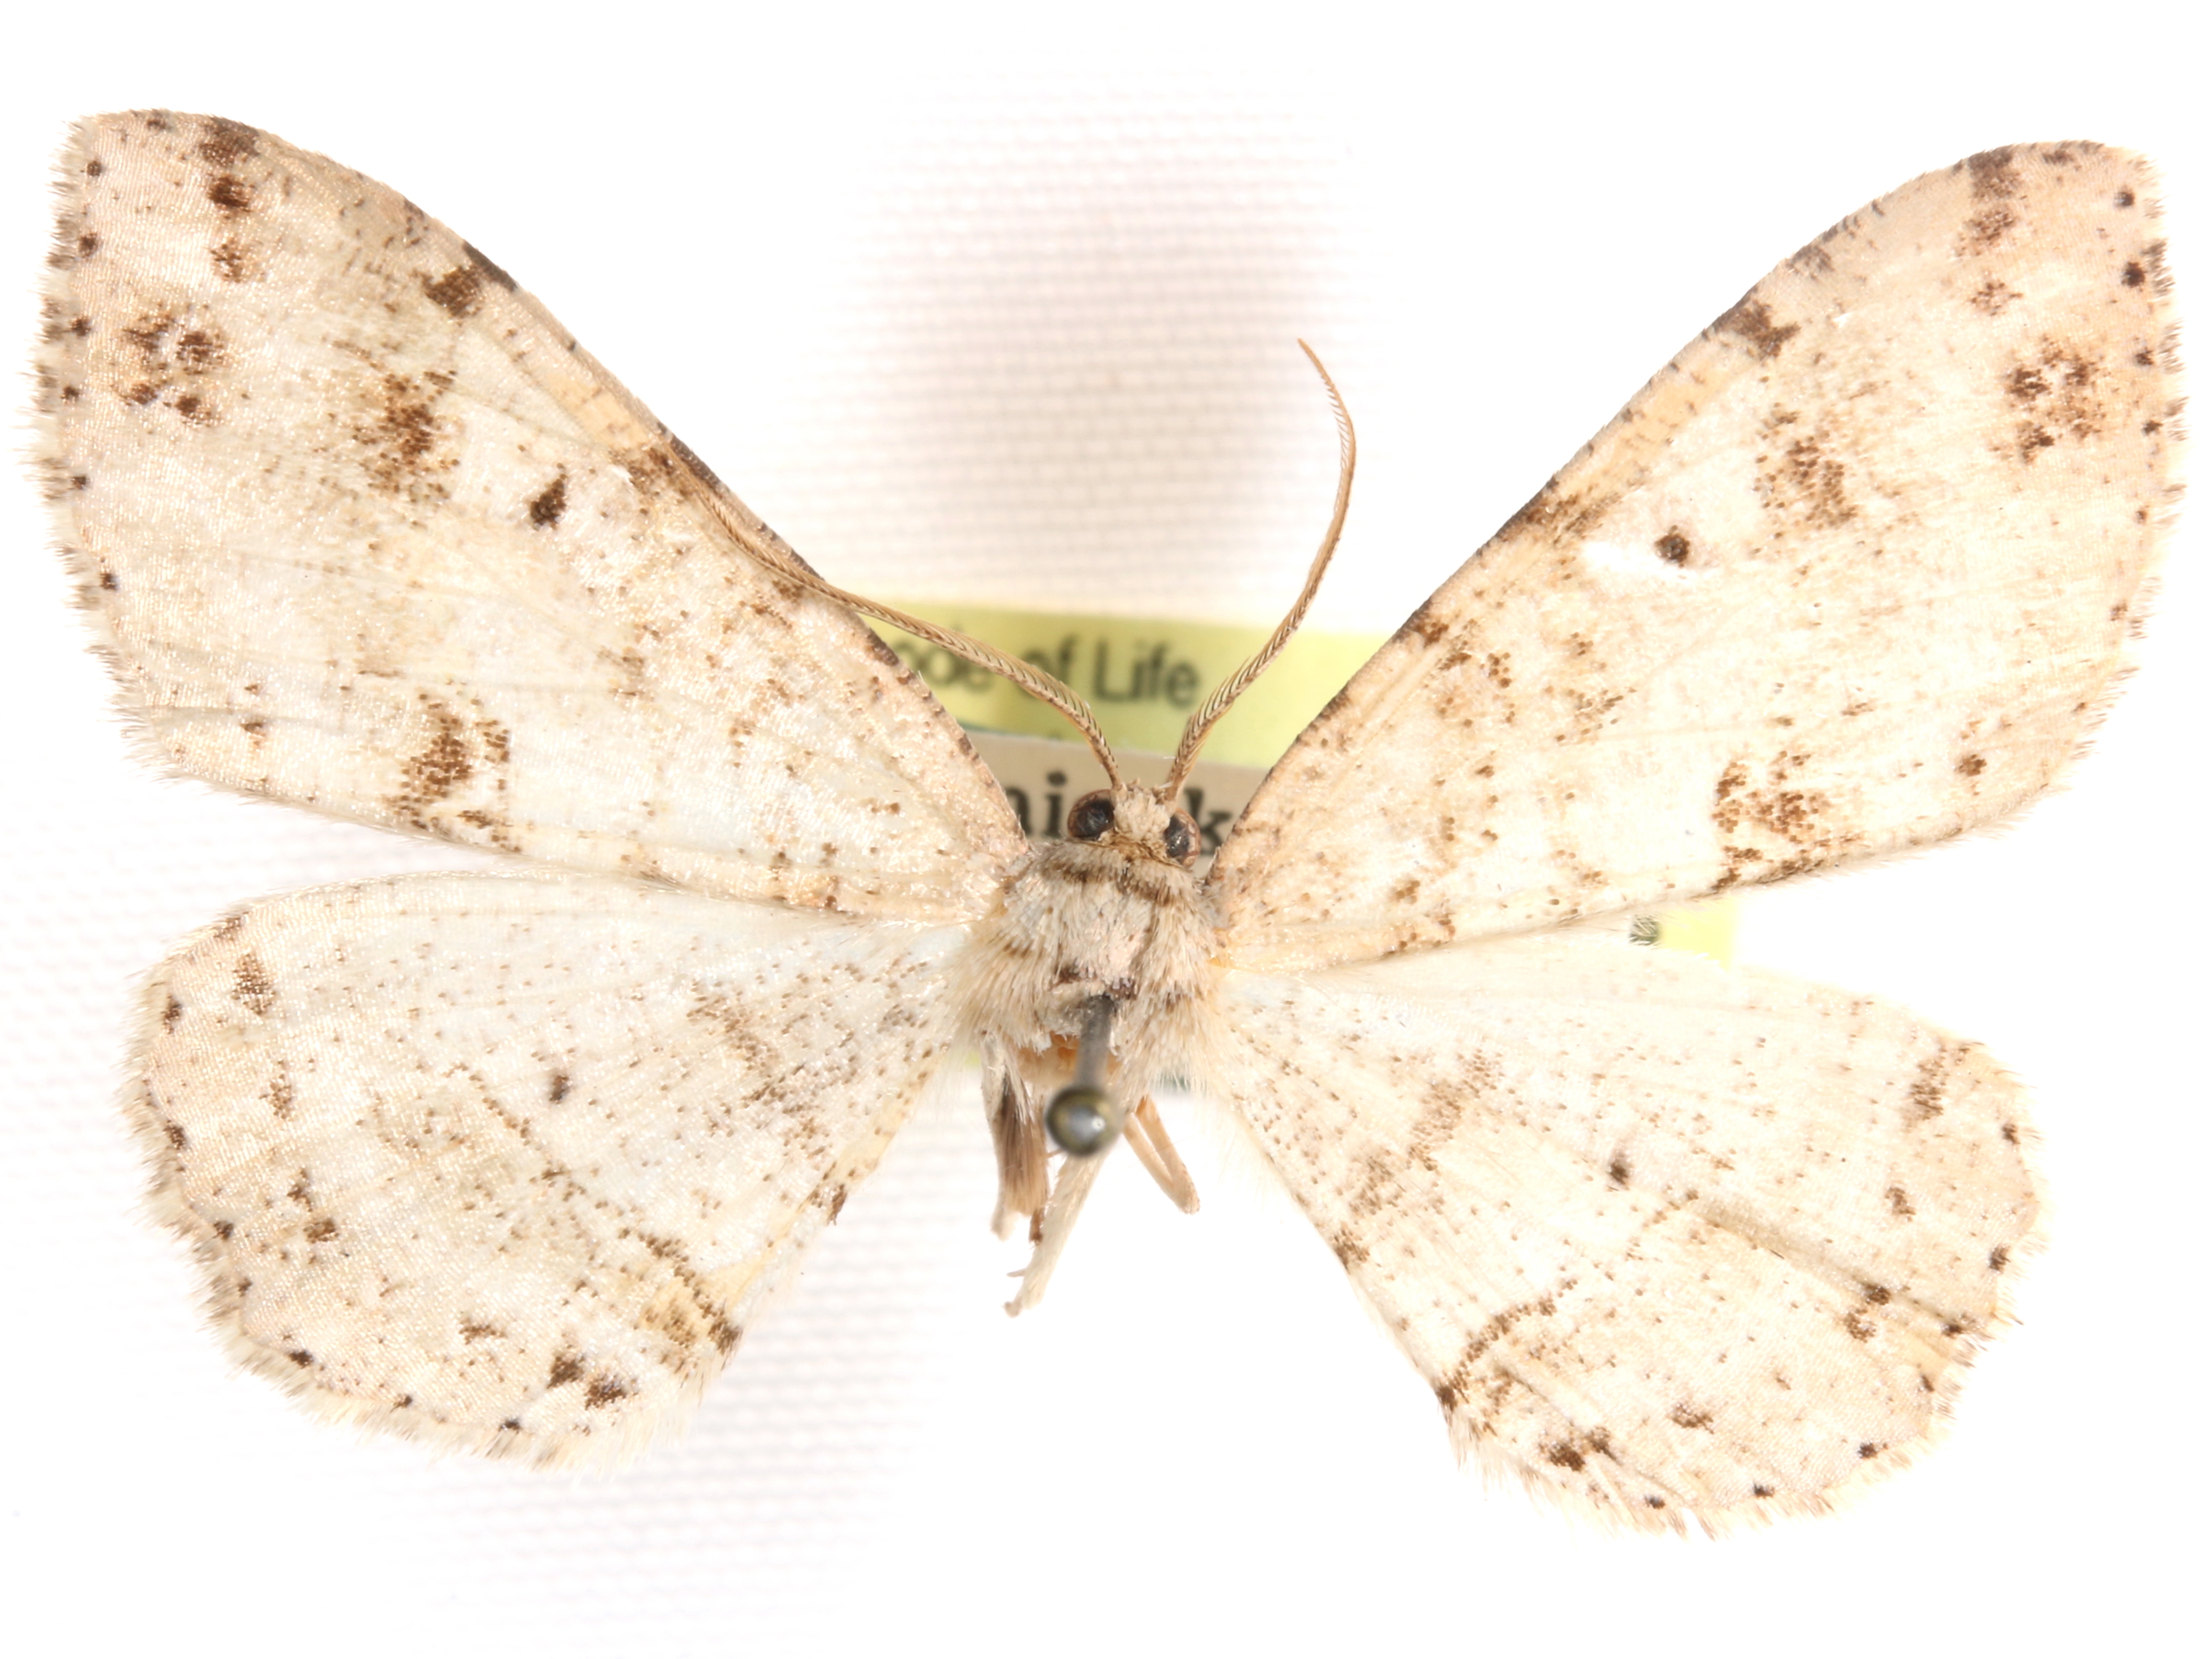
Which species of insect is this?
Melanolophia canadaria
